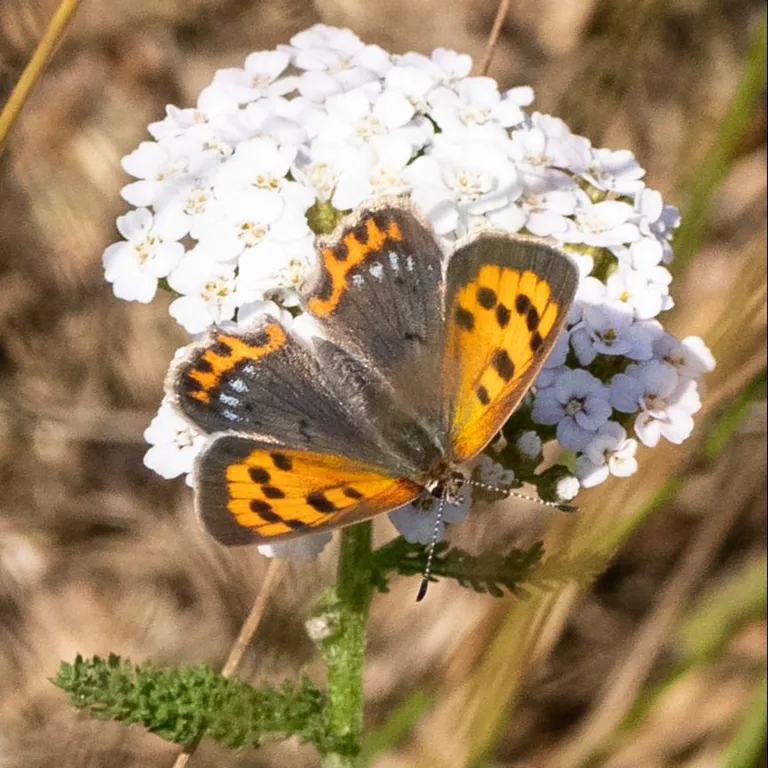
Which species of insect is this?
Lycaena phlaeas
